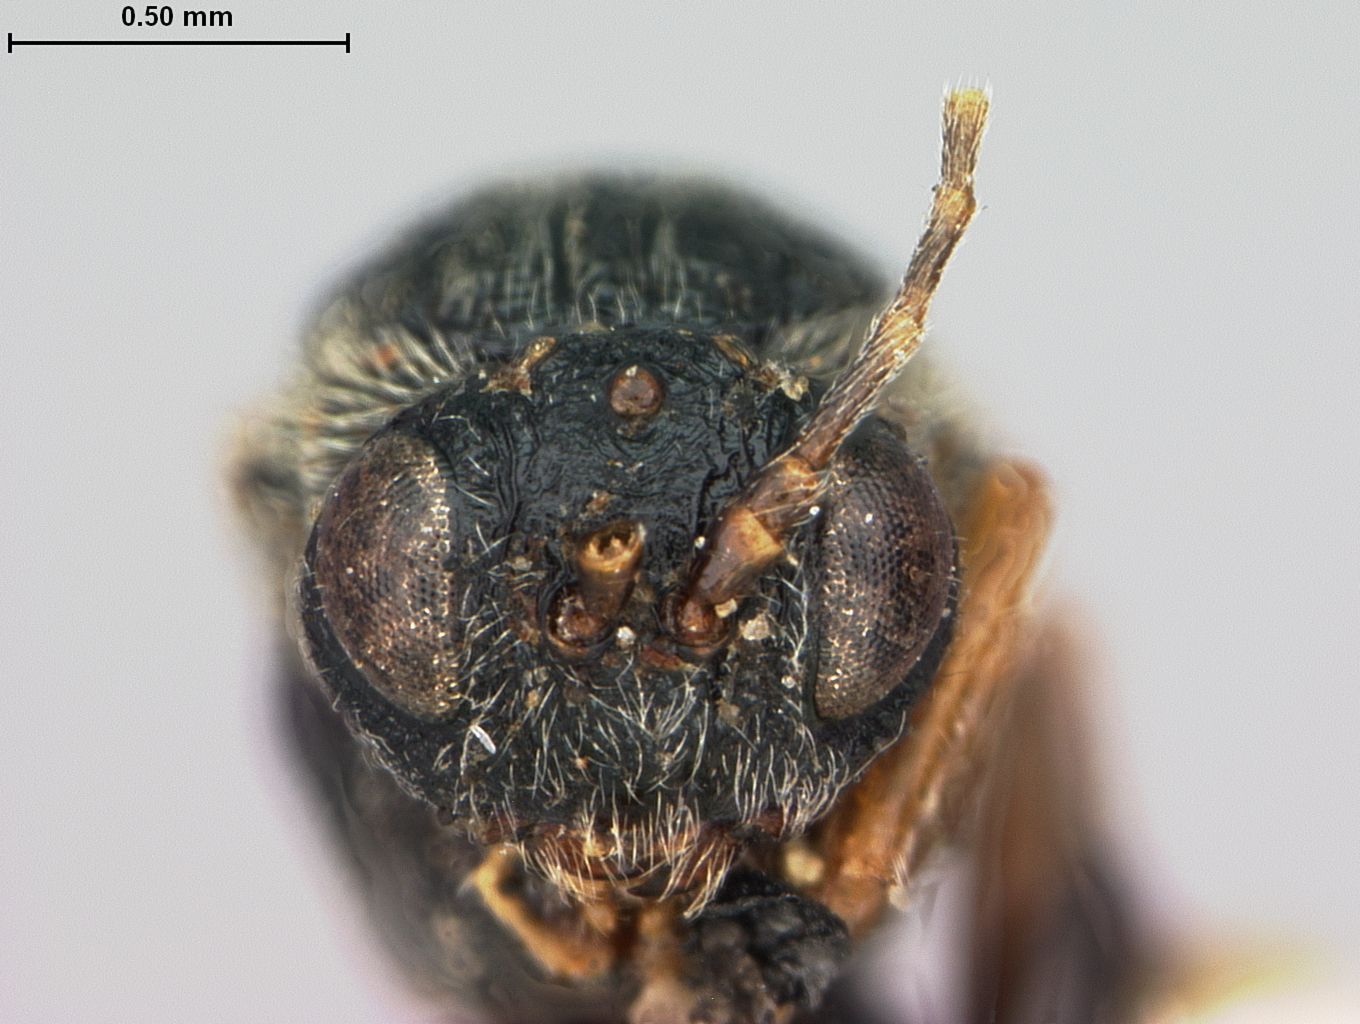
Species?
Callirhytis gallaestriatae
